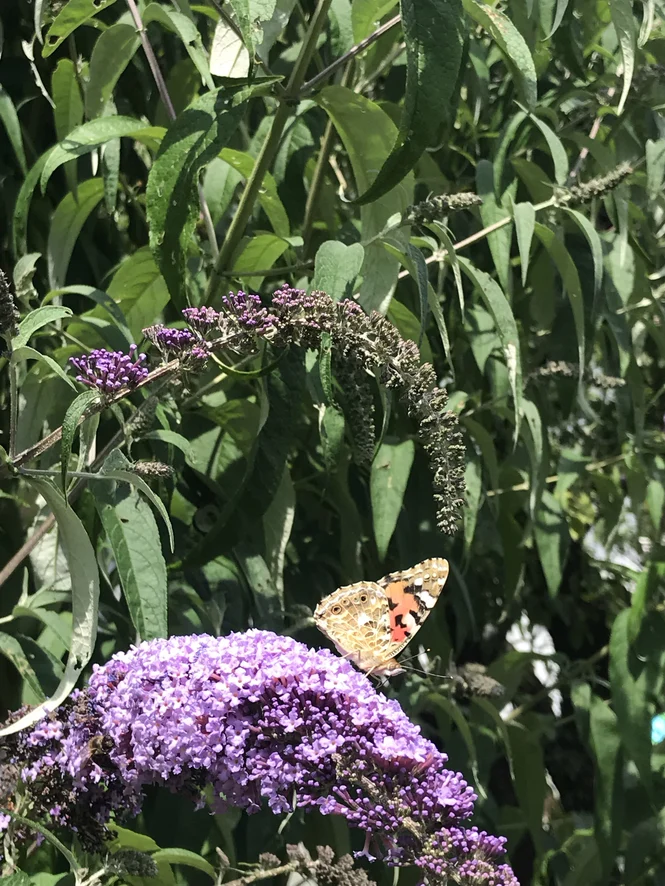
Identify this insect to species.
Vanessa cardui
